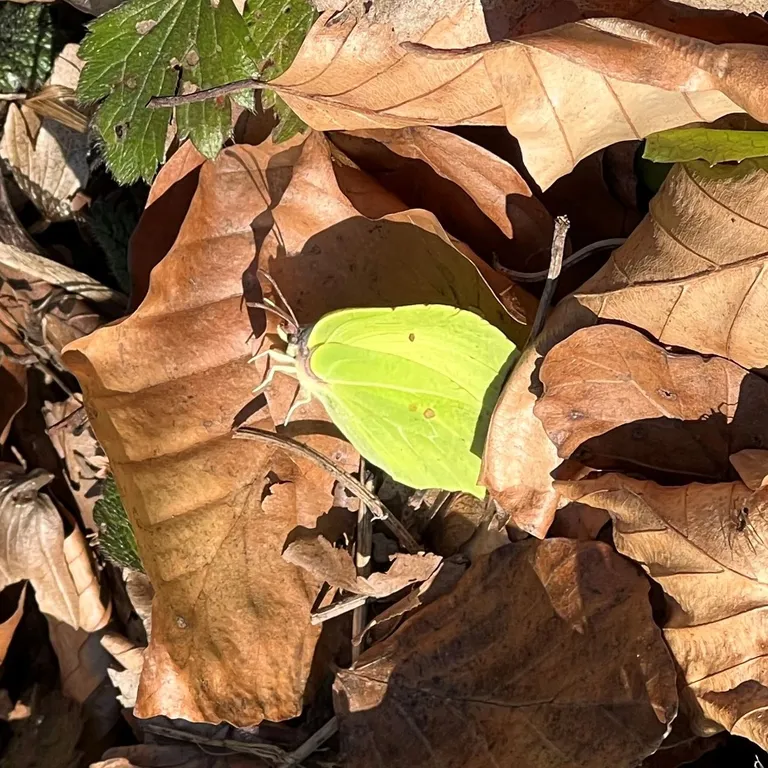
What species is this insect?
Gonepteryx rhamni
